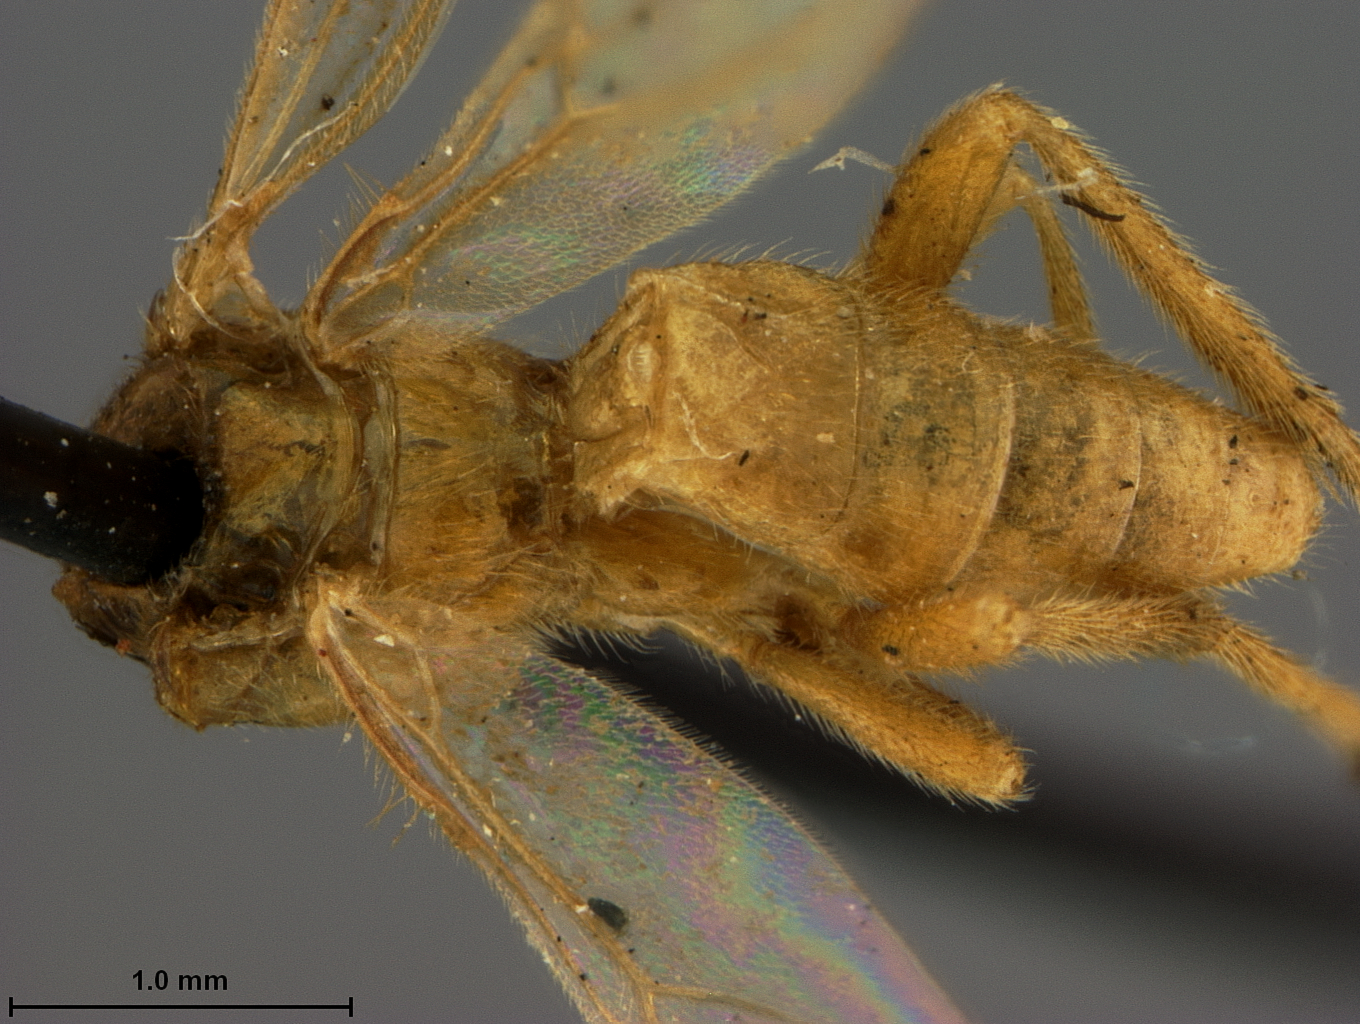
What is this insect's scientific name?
Aphrastobracon flavippennis
